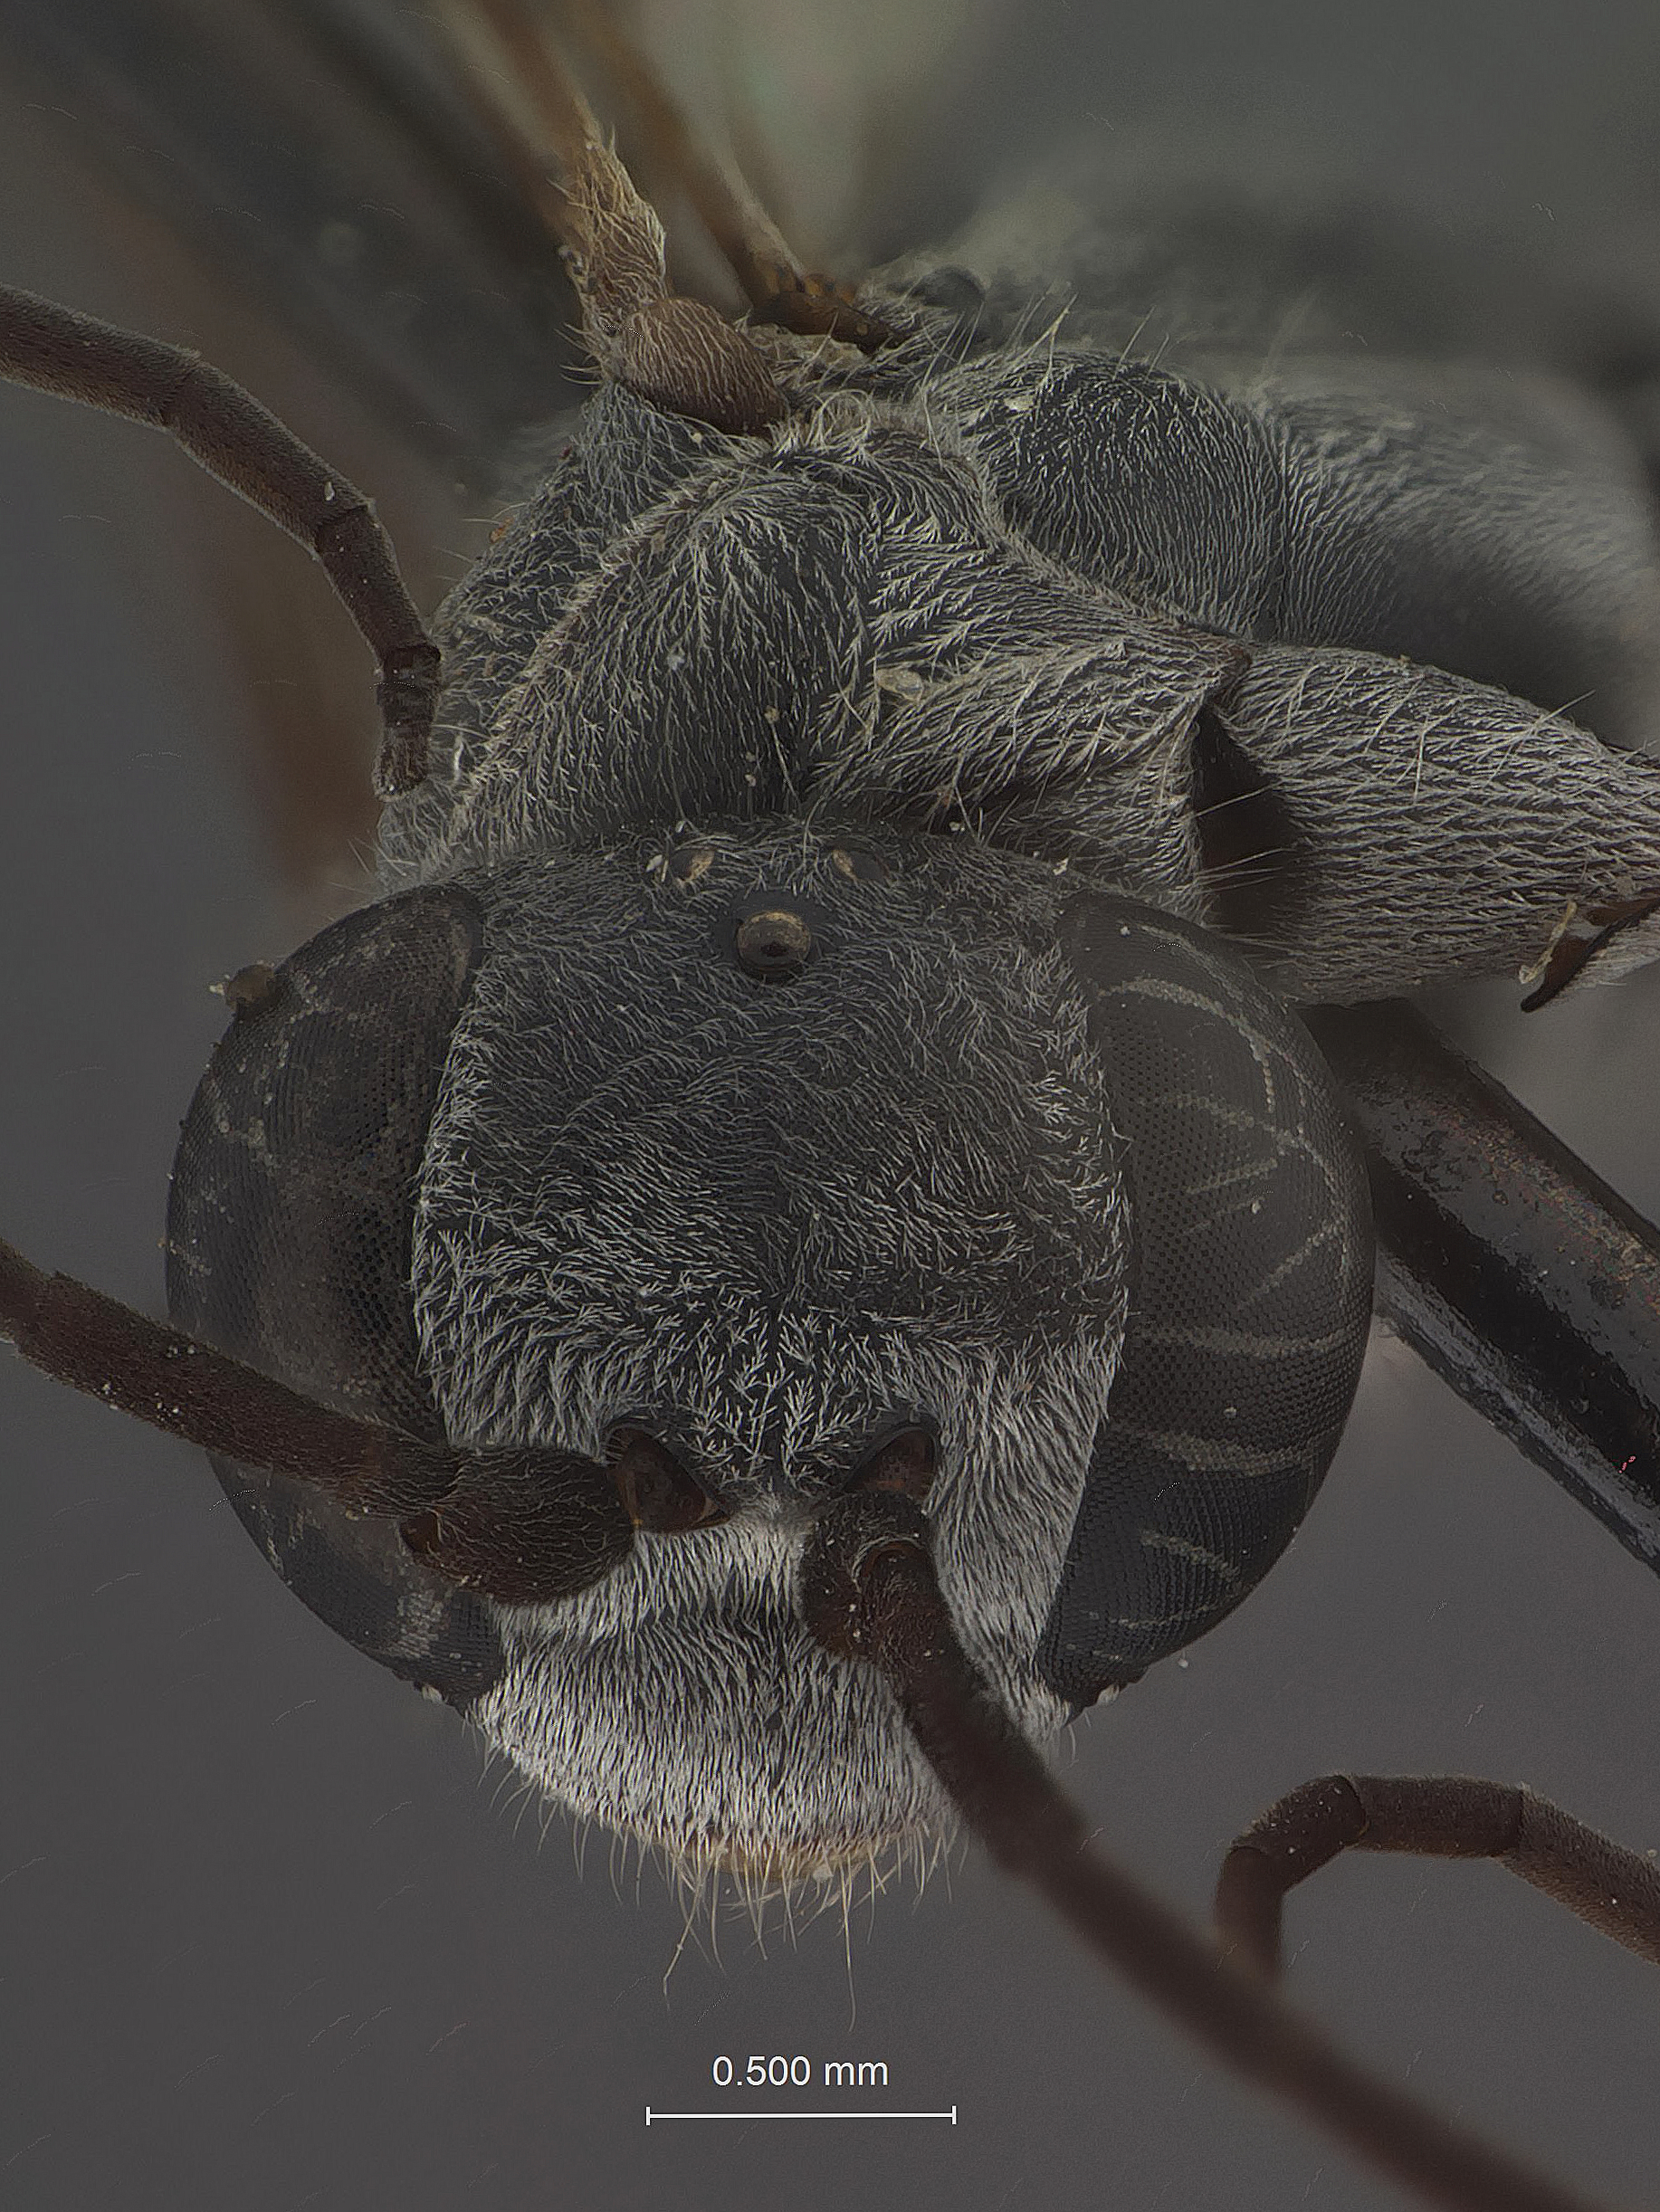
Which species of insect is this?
Pseudagenia rufofemorata
